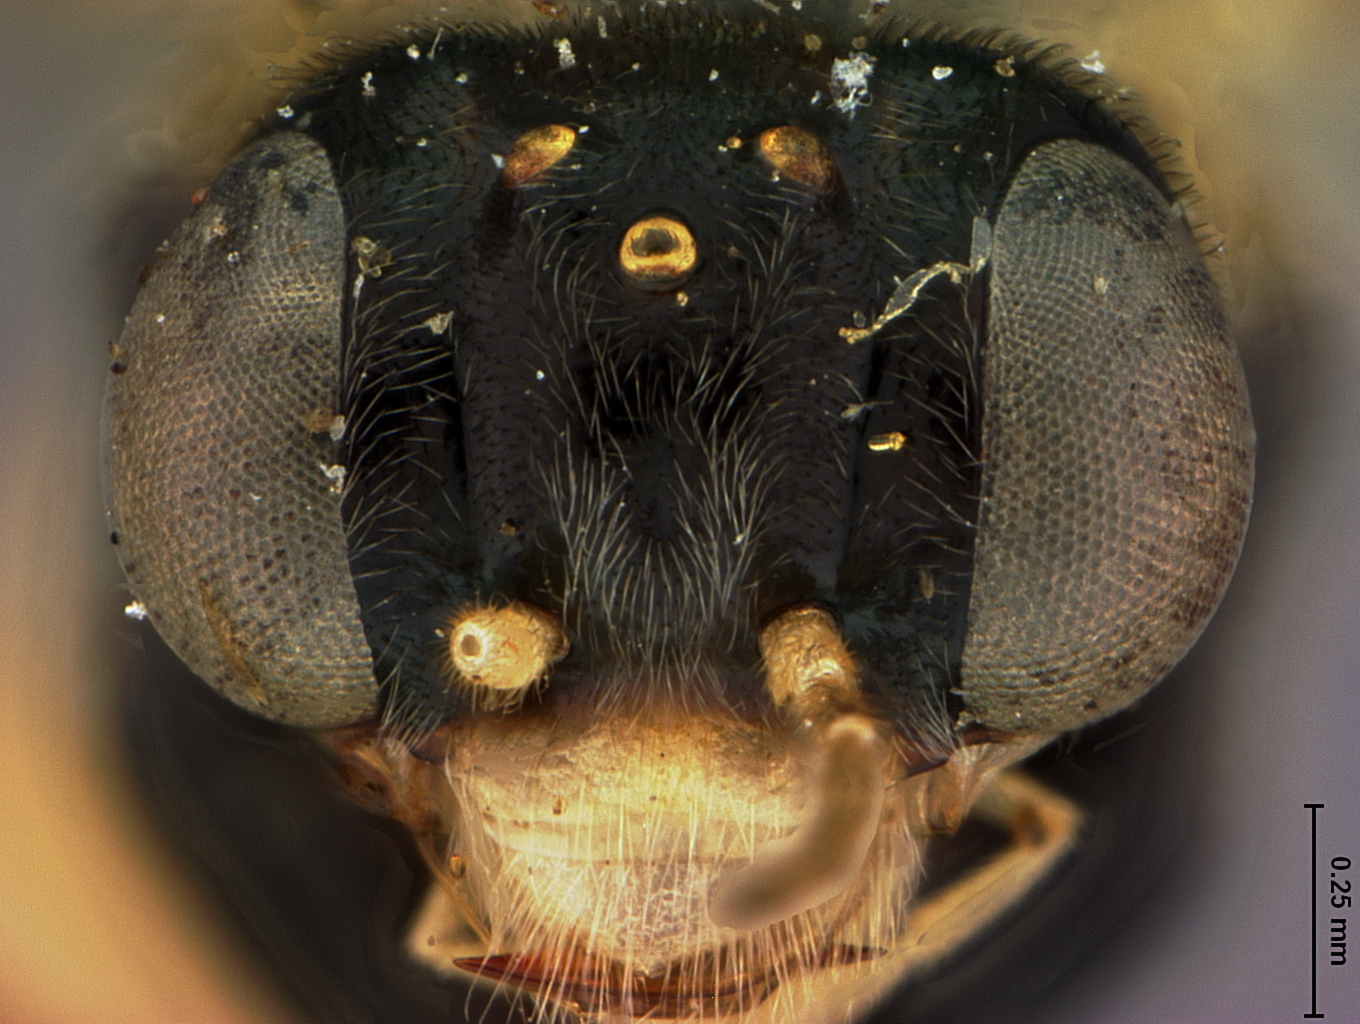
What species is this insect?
Acordulecera scutellata
